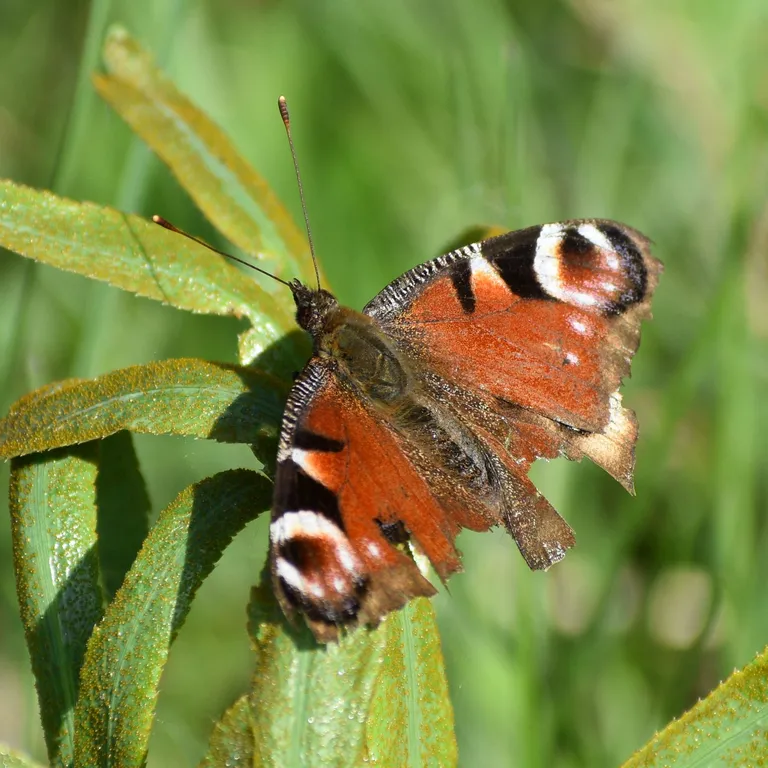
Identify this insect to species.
Aglais io
